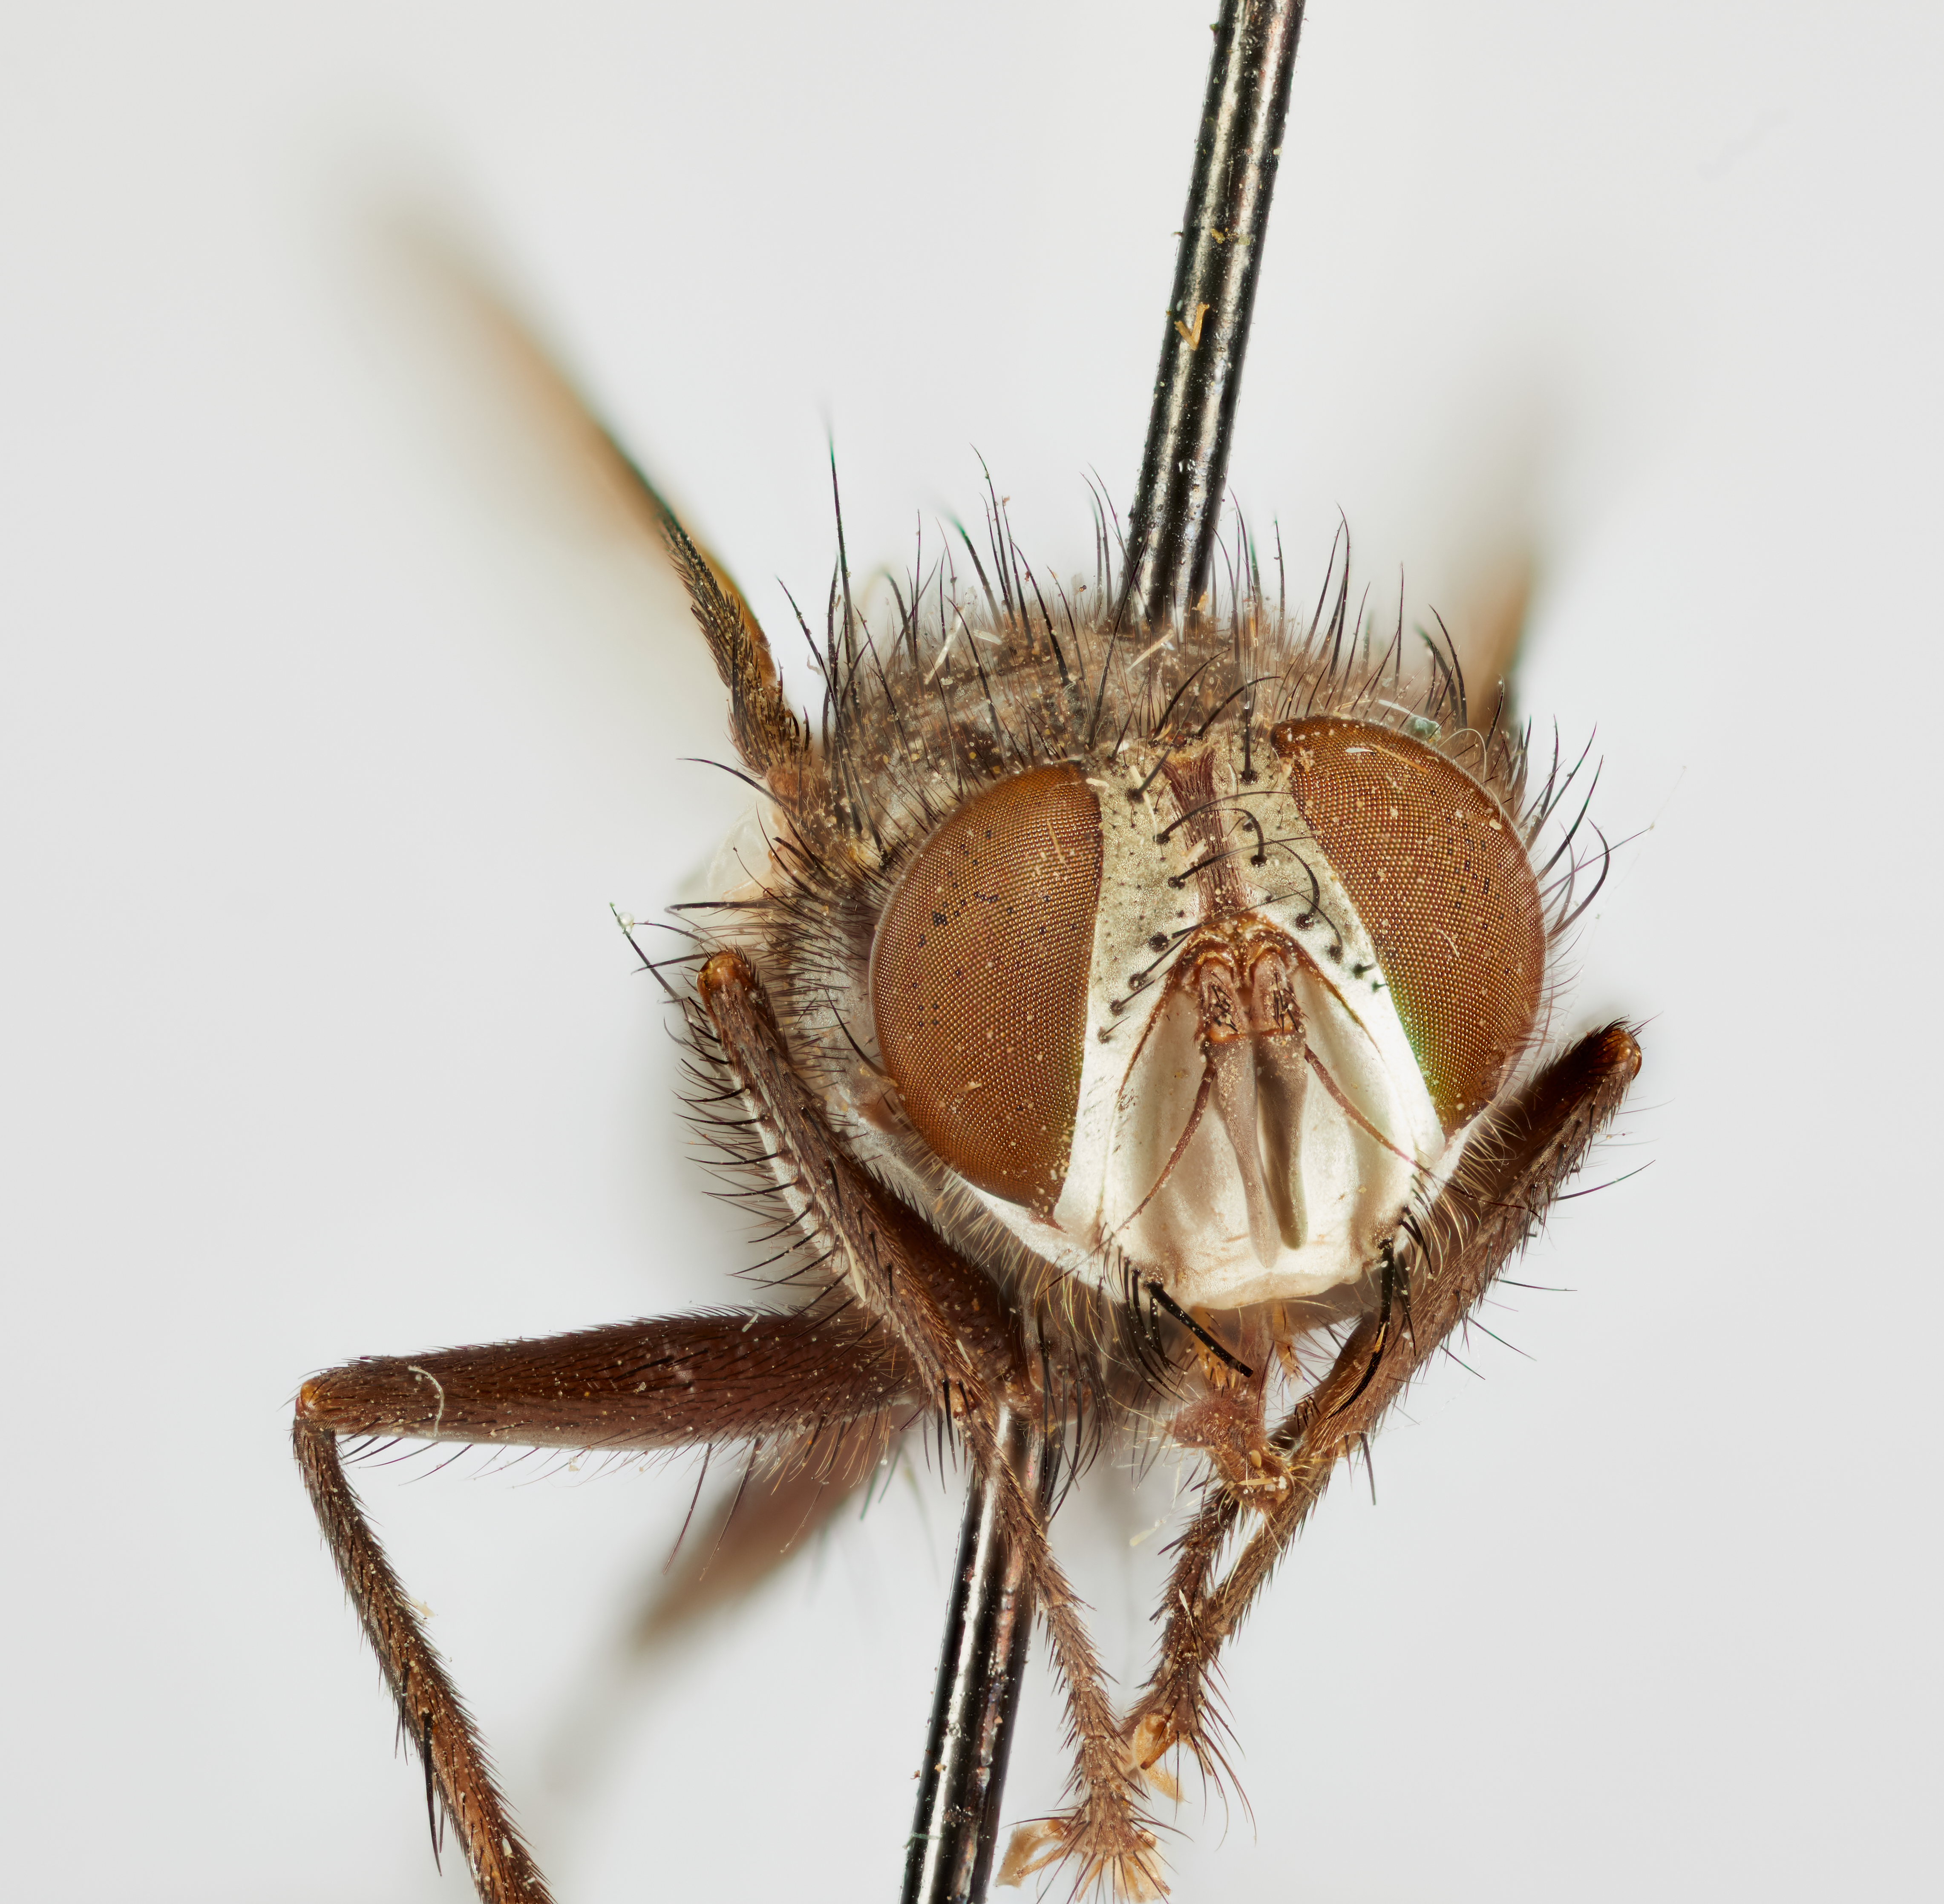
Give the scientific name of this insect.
Masicera celer
